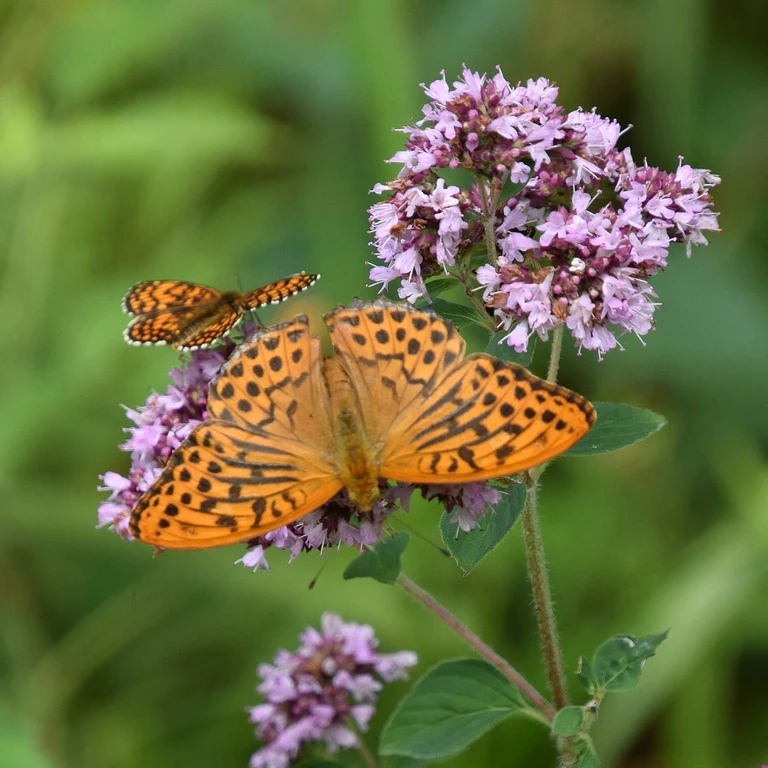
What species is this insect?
Argynnis paphia
